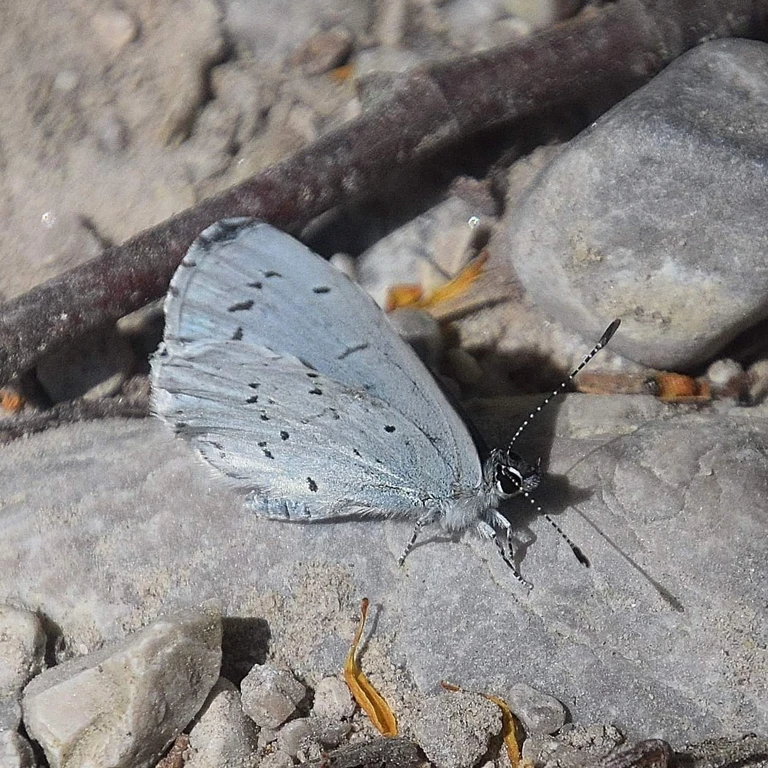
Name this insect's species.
Celastrina argiolus
